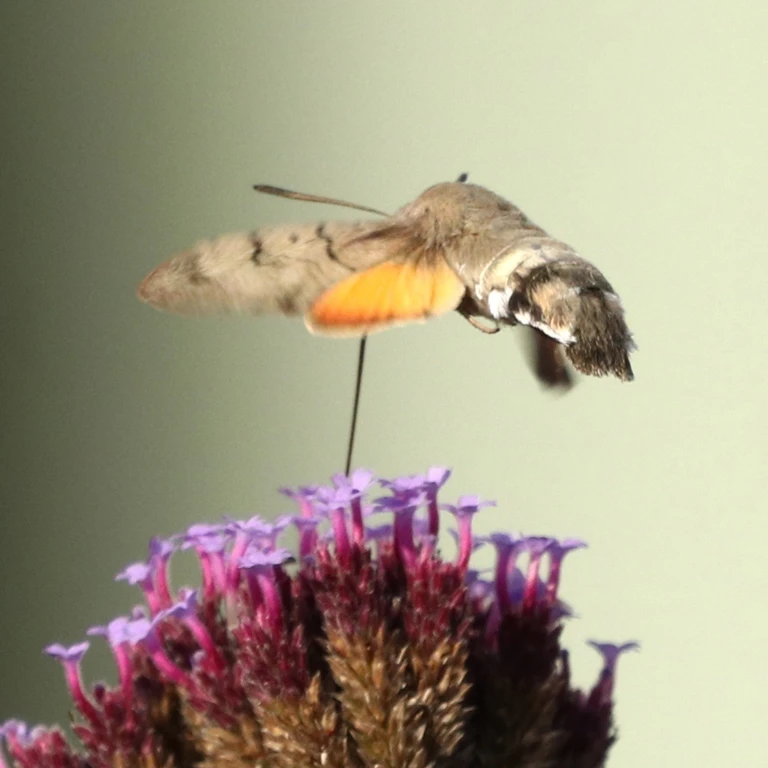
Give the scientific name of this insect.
Macroglossum stellatarum
